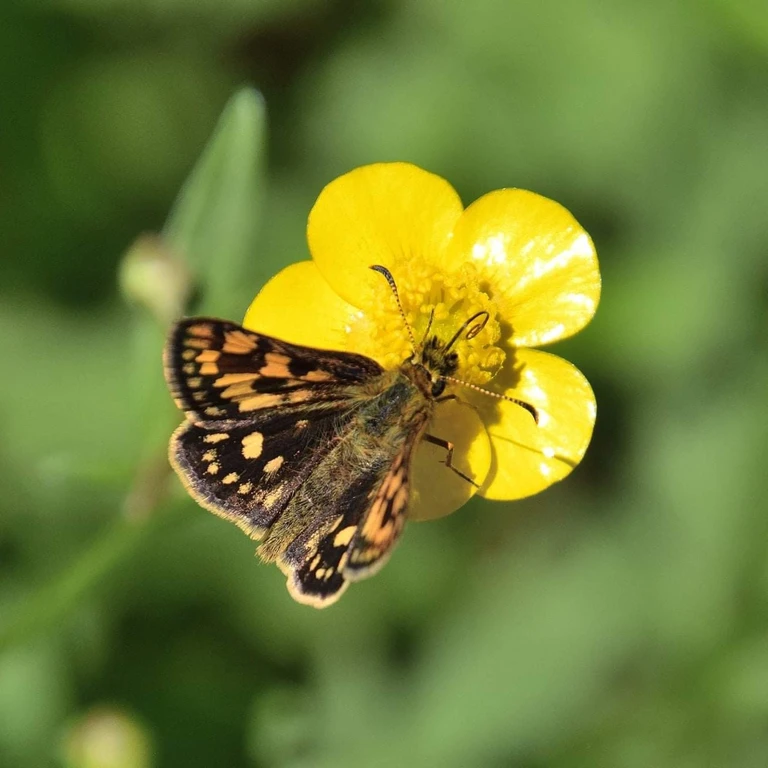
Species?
Carterocephalus palaemon
